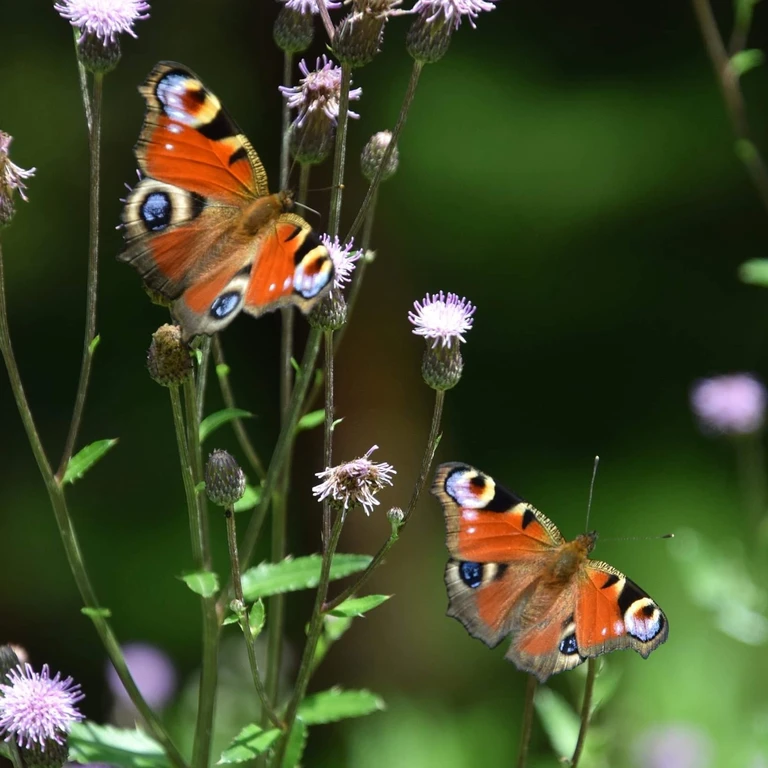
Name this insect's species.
Aglais io
